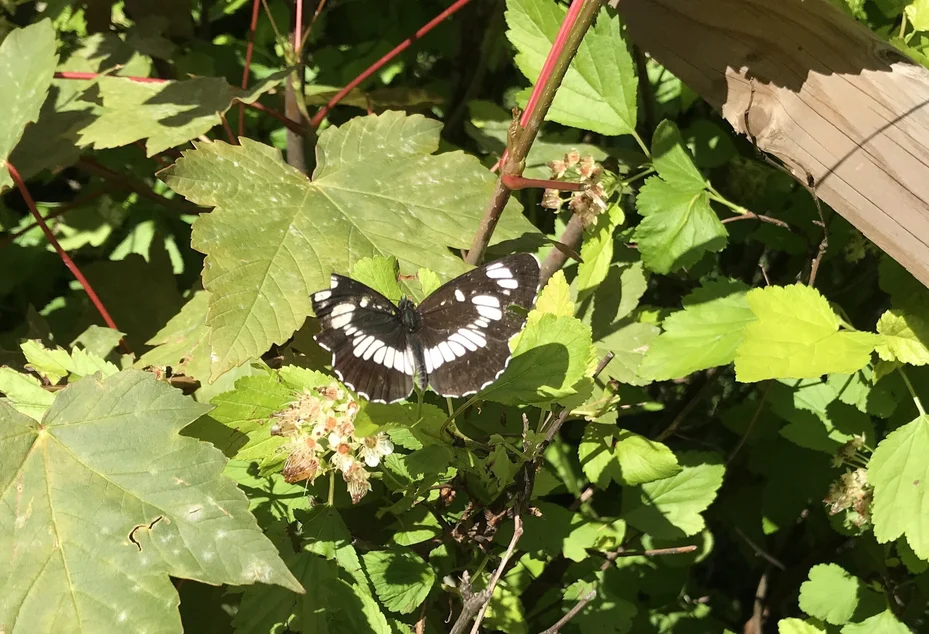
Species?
Neptis rivularis
